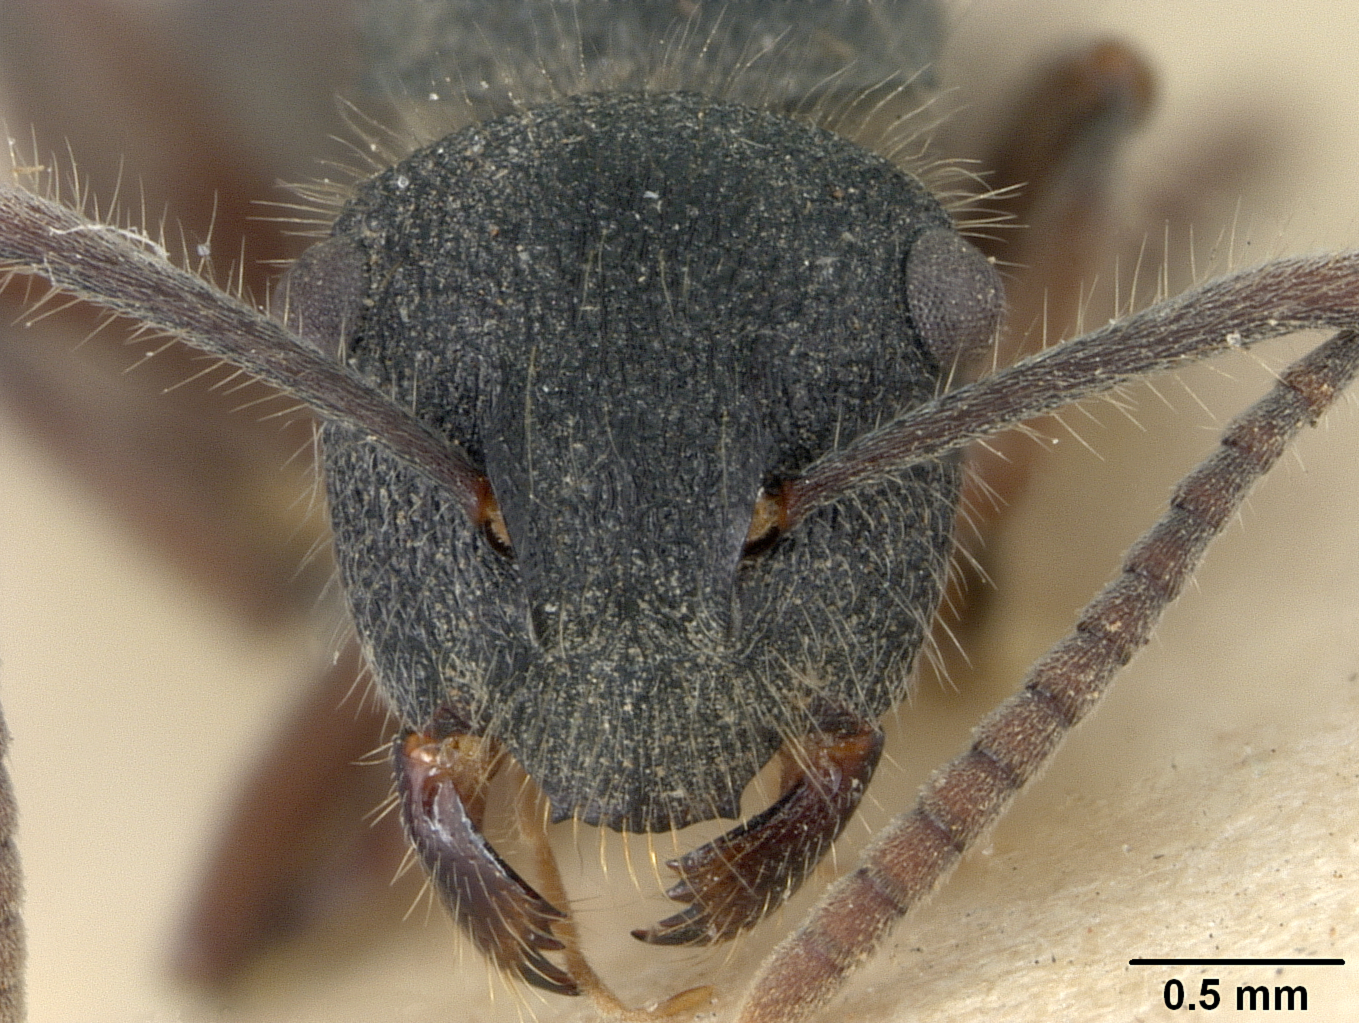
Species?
Polyrhachis hirsuta
